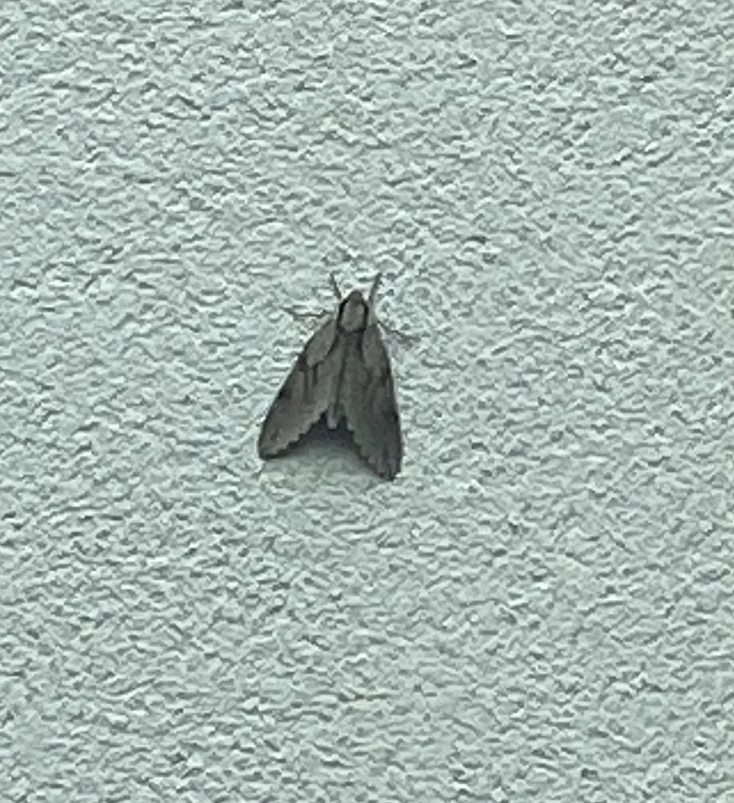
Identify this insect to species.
Sphinx pinastri
